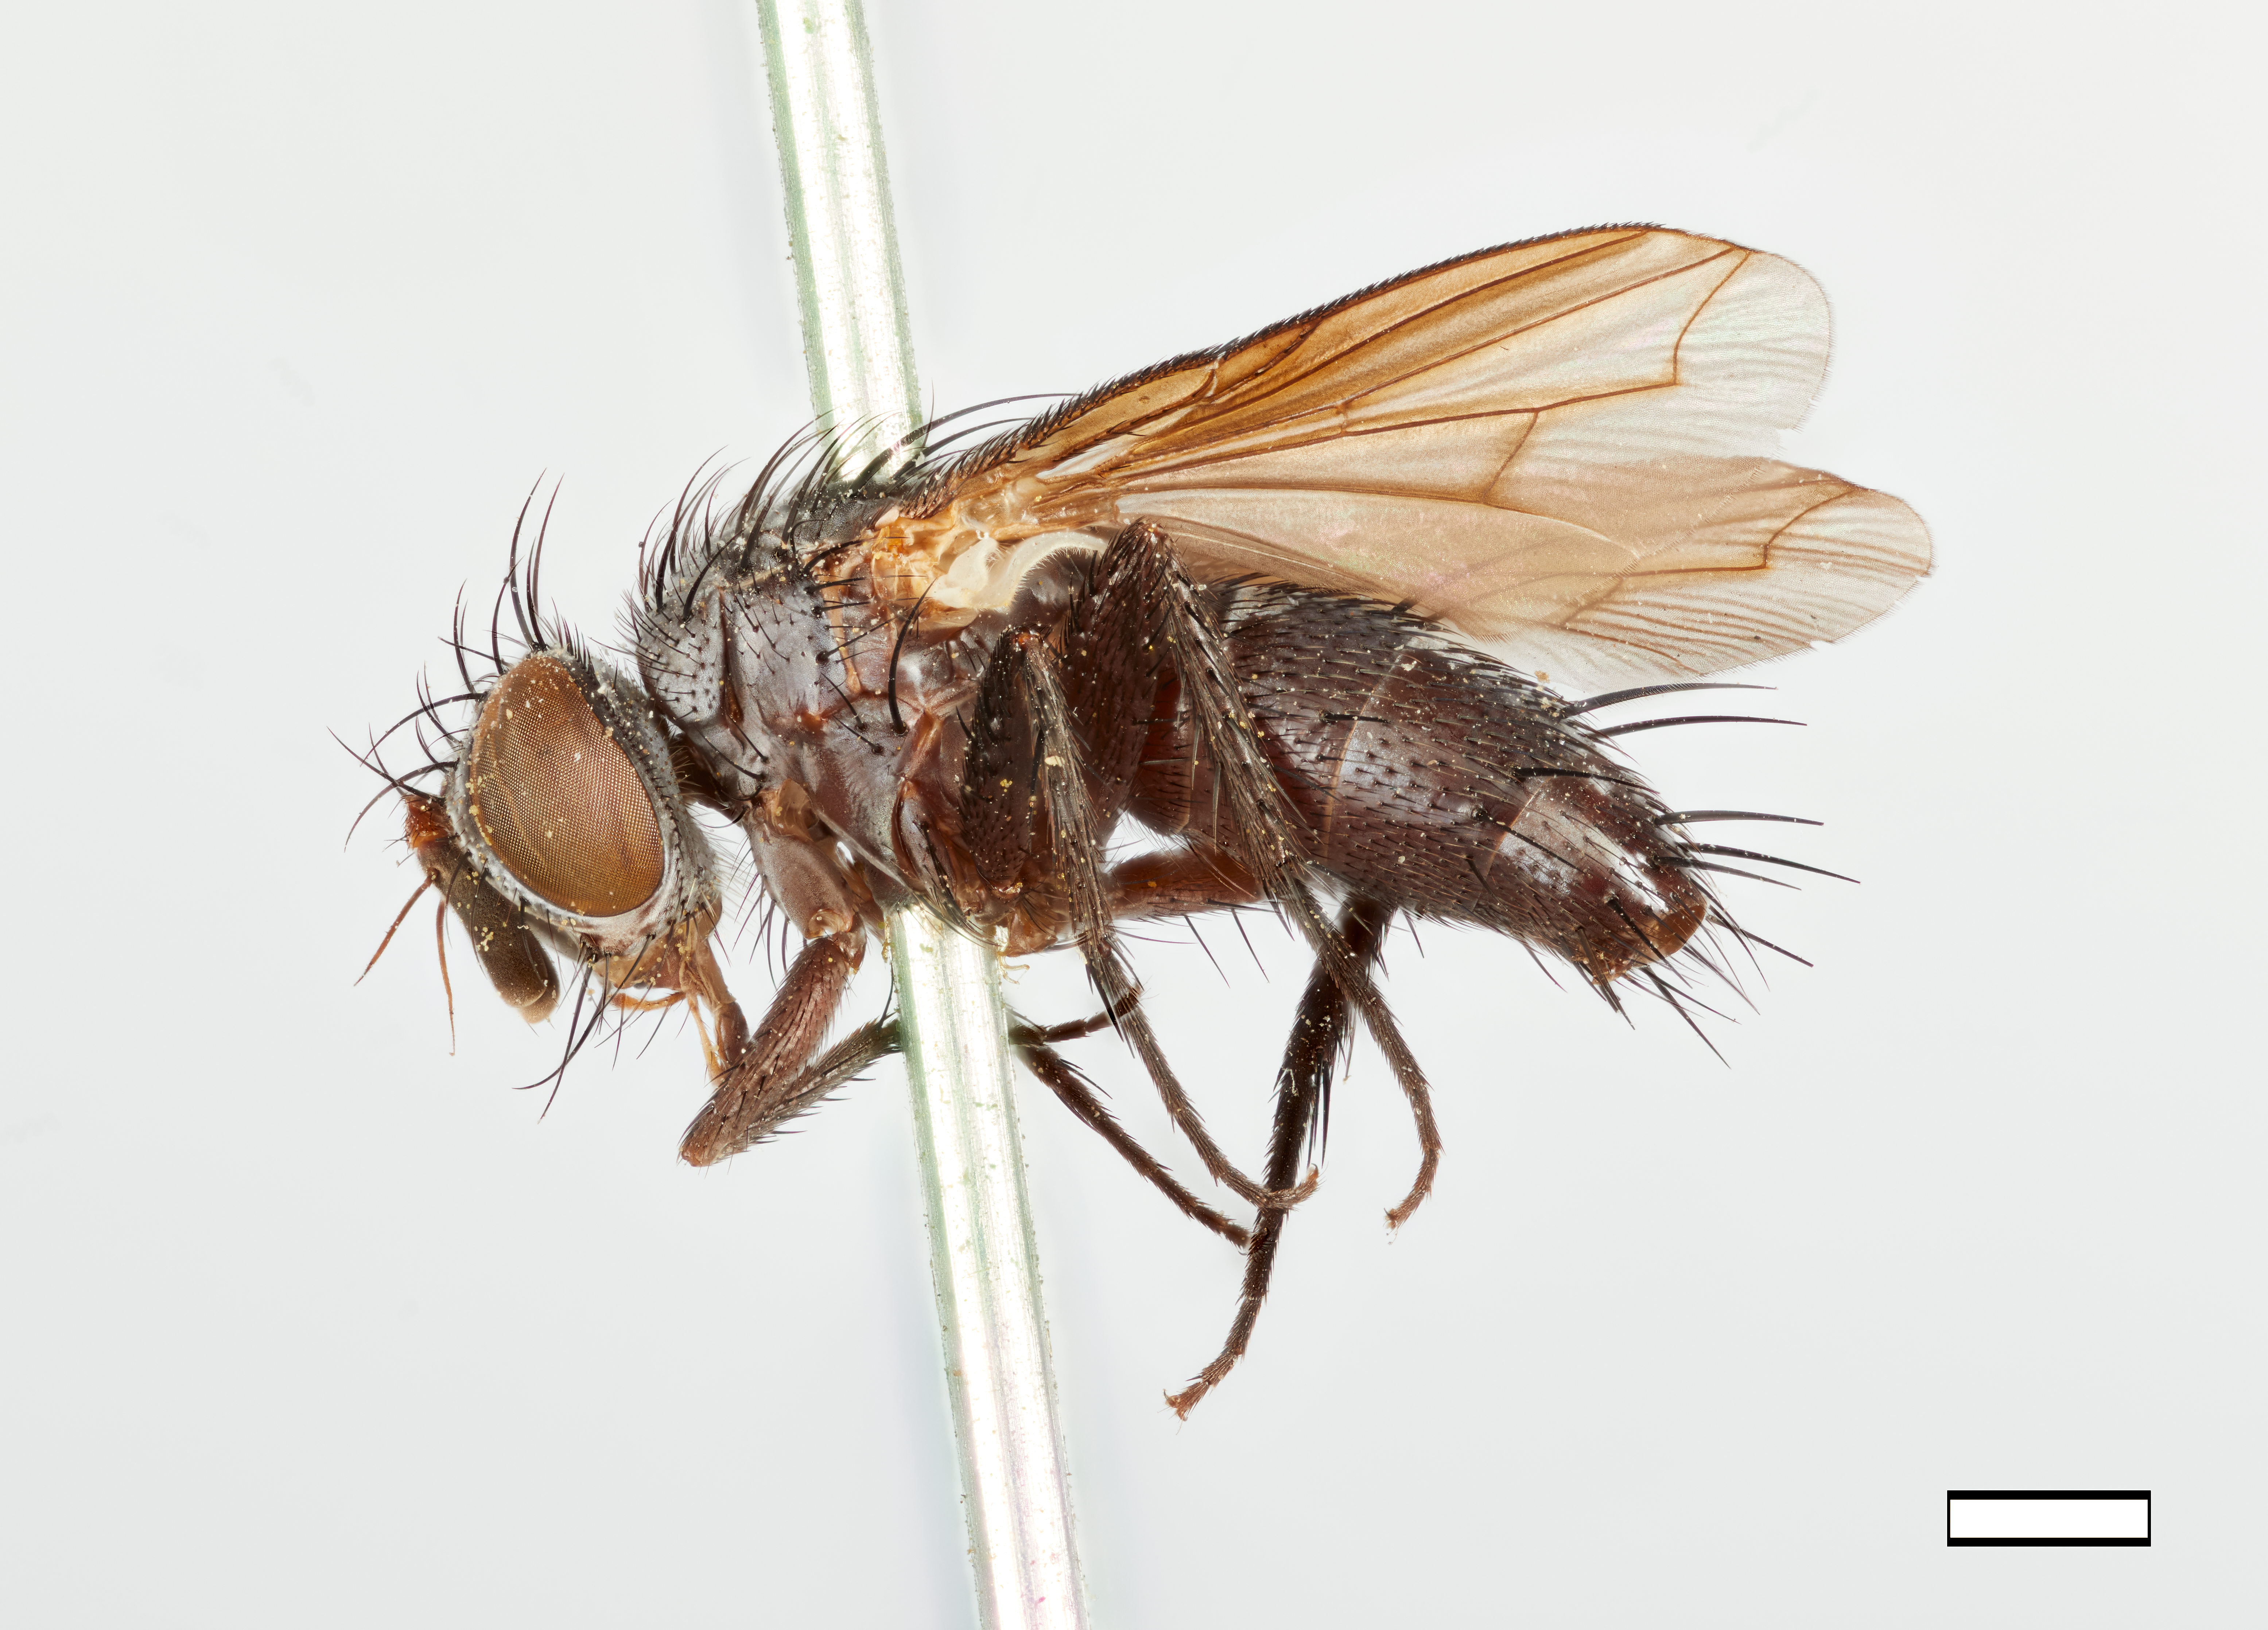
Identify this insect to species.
Chaetoplagia atripennis
